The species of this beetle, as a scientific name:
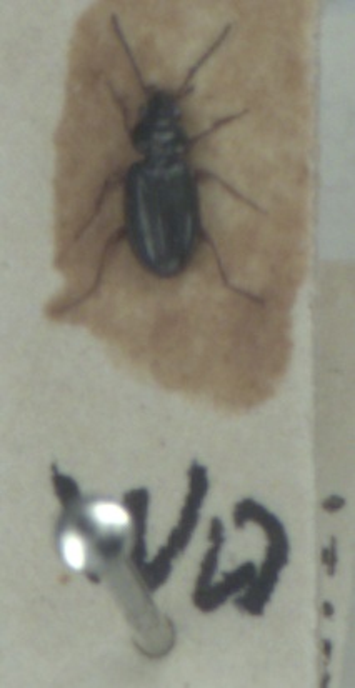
Bembidion guttula
